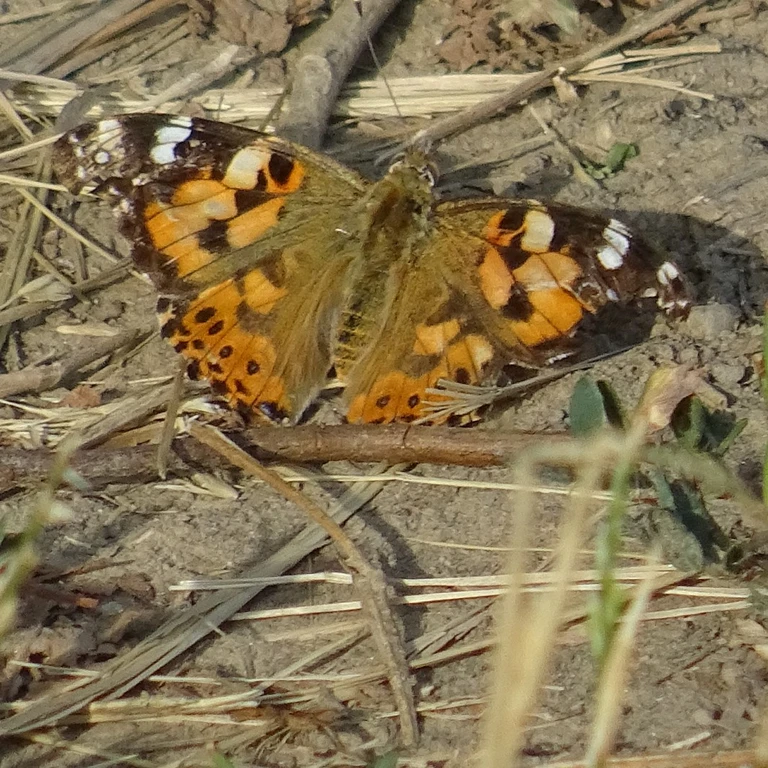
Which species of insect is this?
Vanessa cardui
